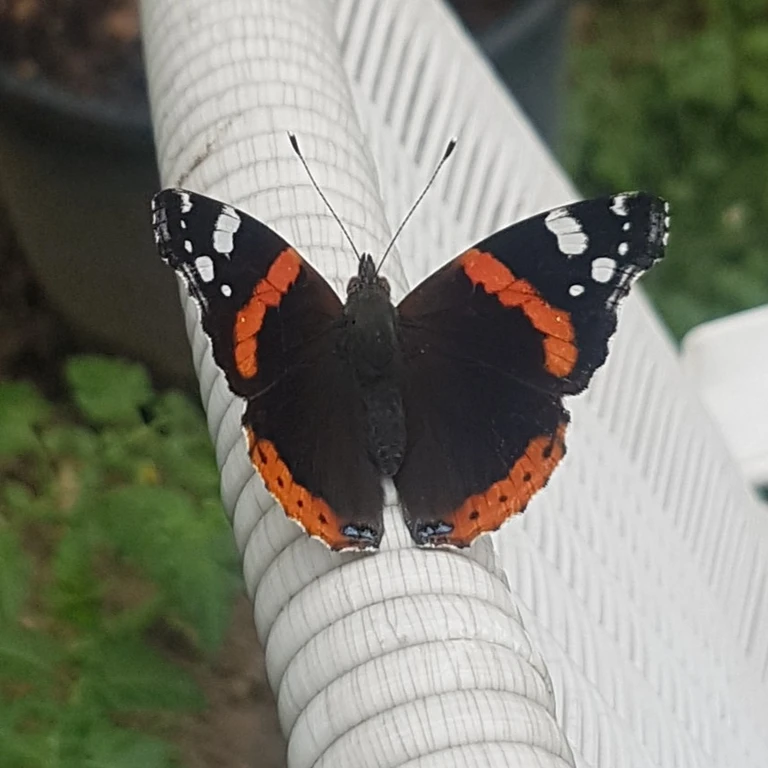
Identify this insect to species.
Vanessa atalanta
